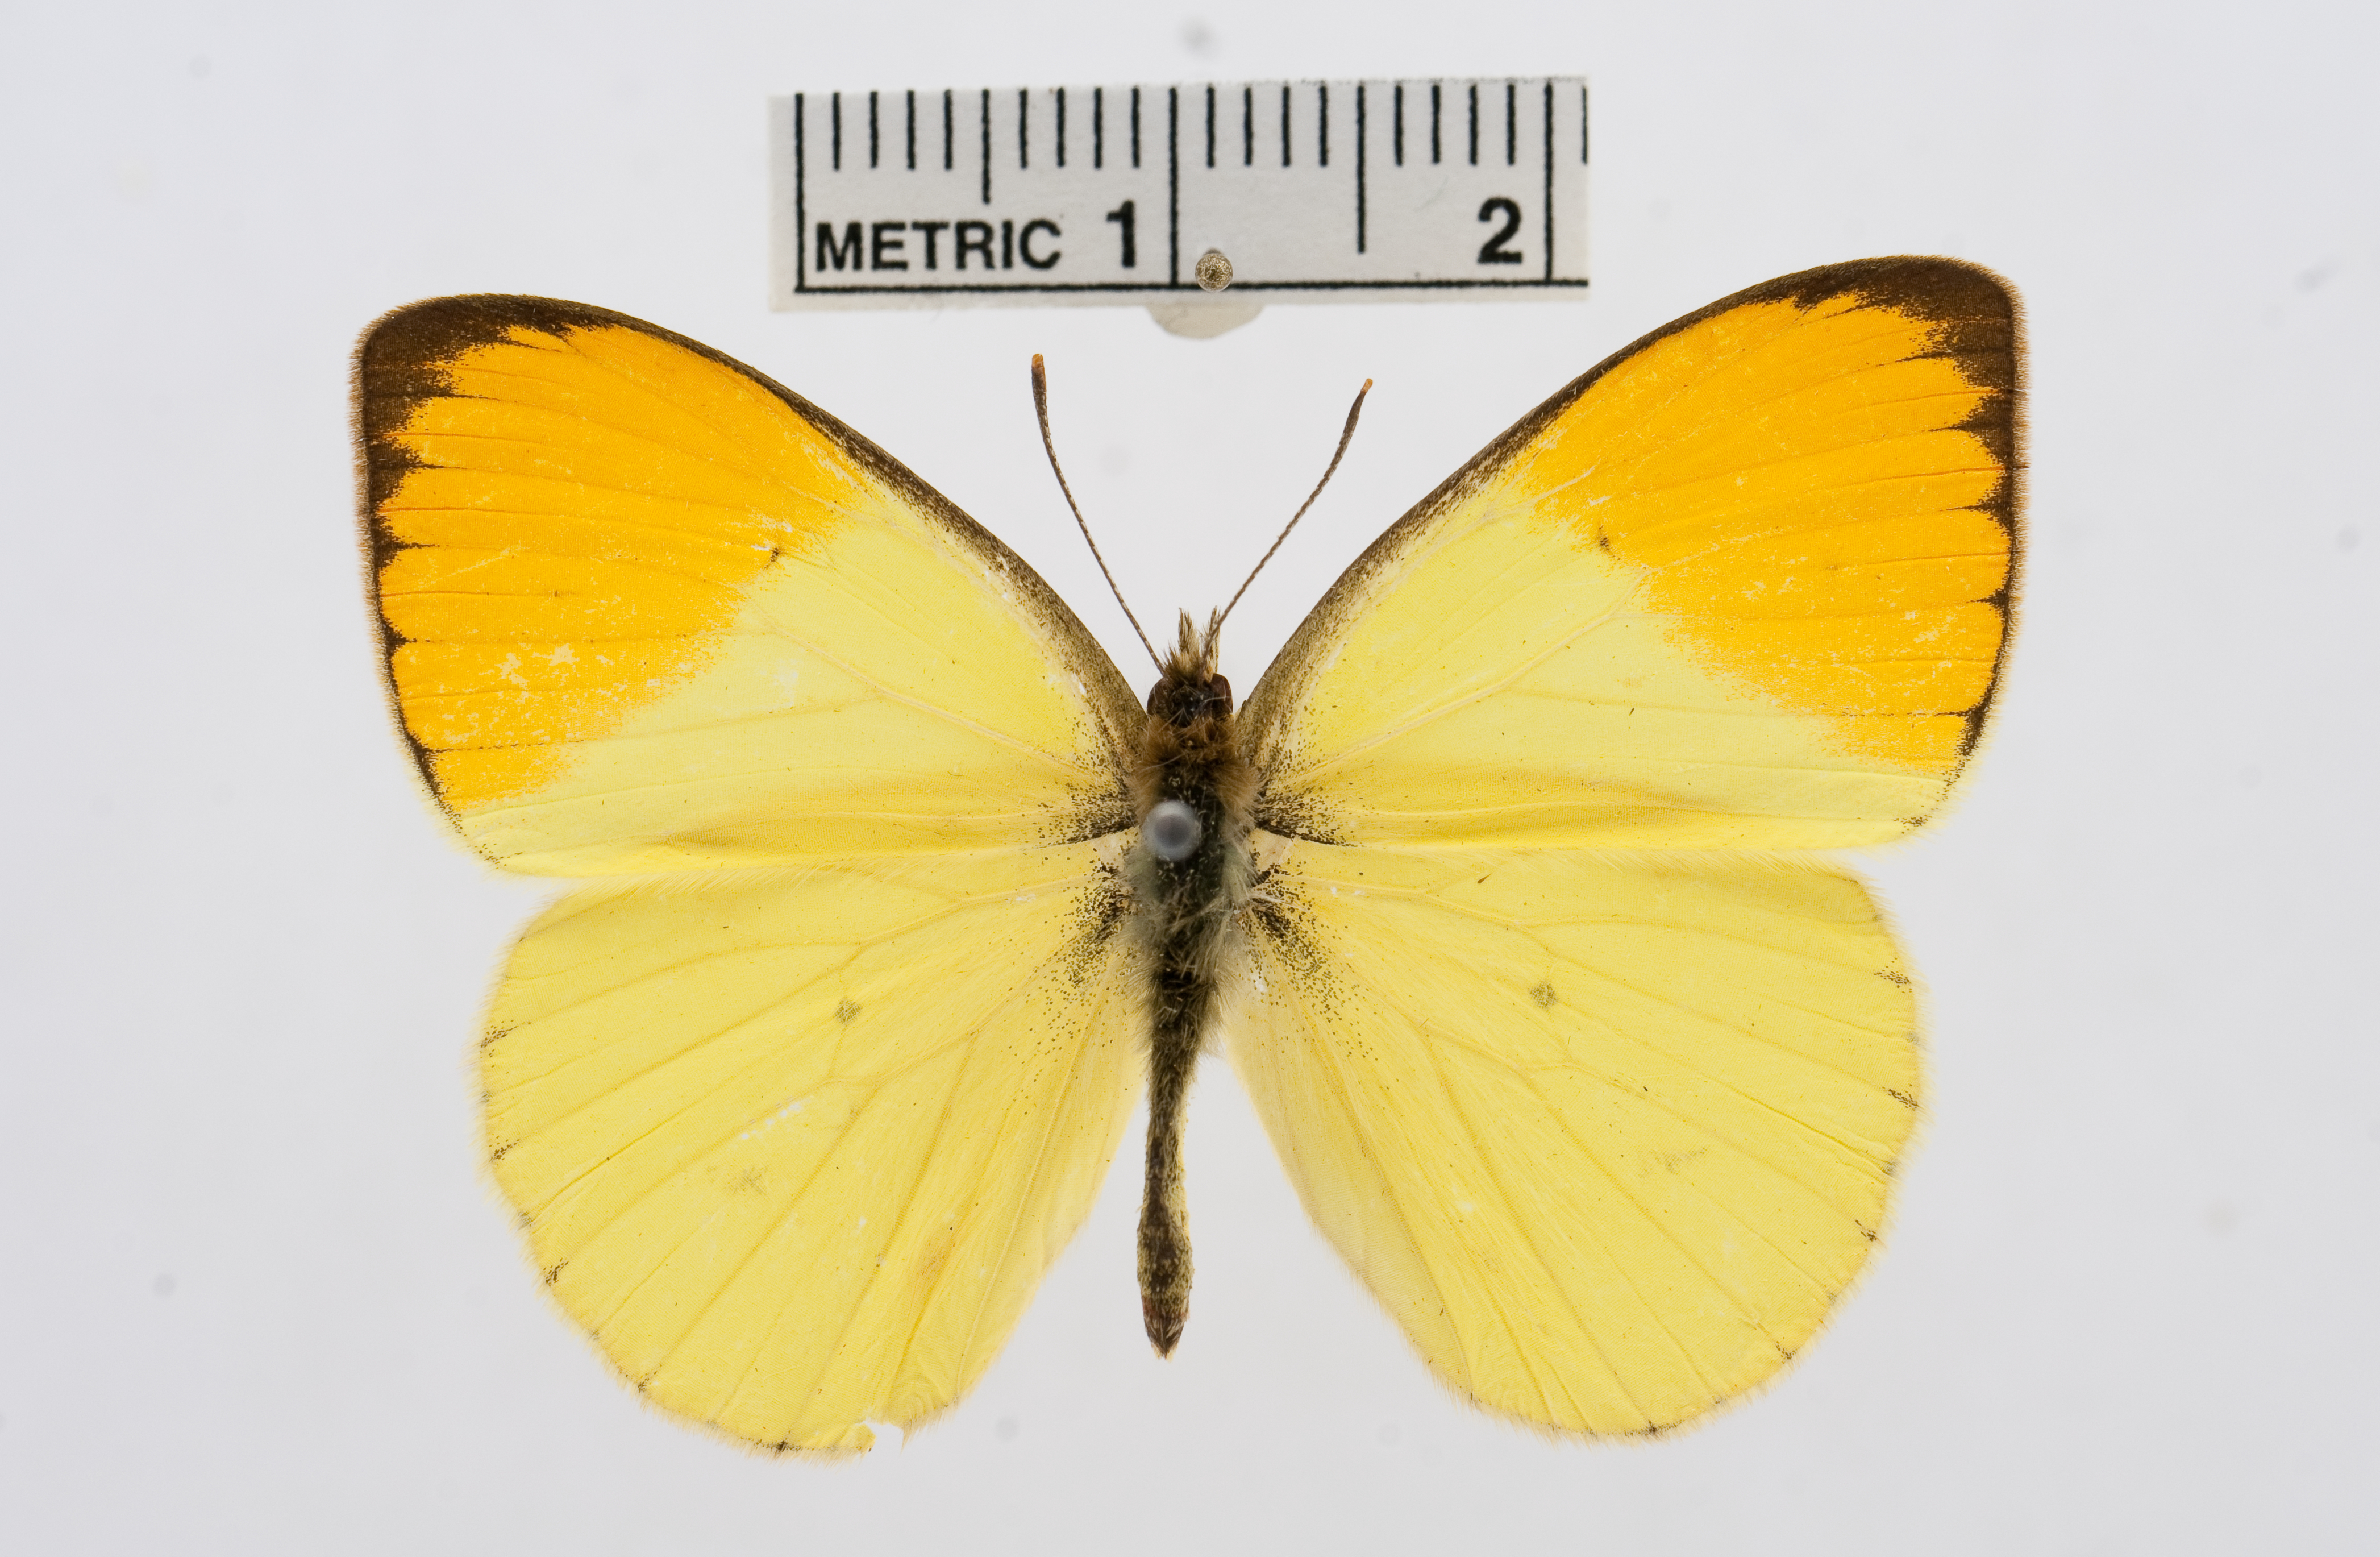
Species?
Colotis auxo
